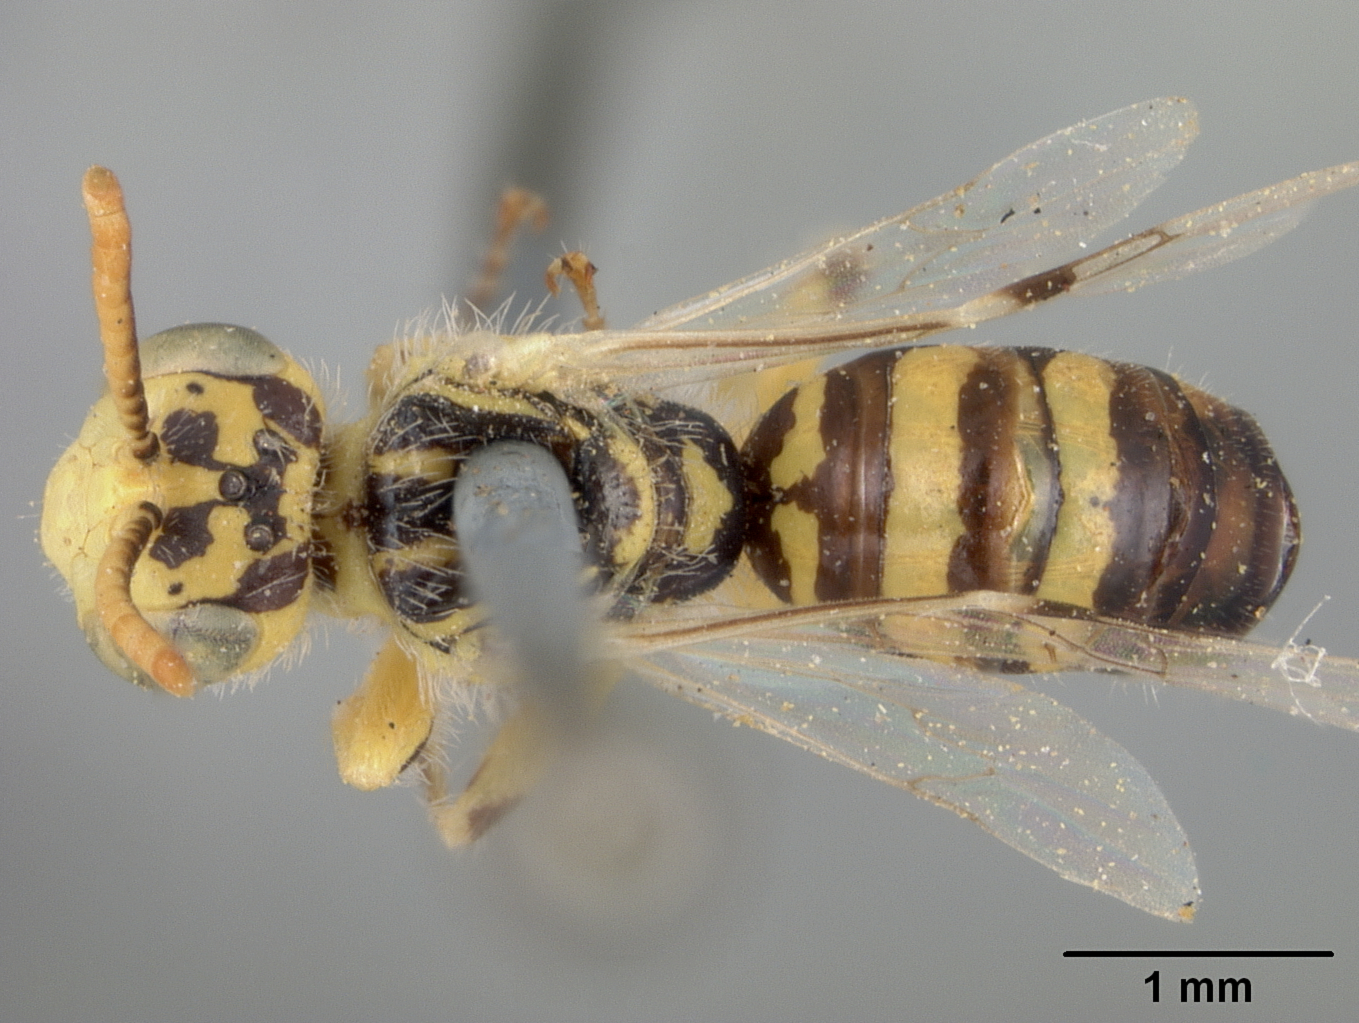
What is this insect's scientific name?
Perdita maculigera
